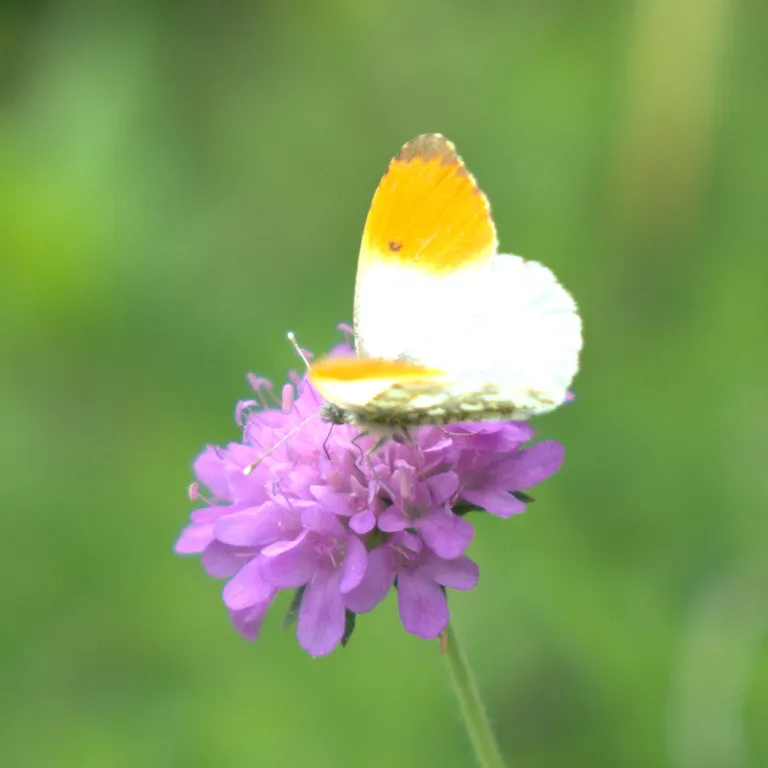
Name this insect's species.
Anthocharis cardamines
